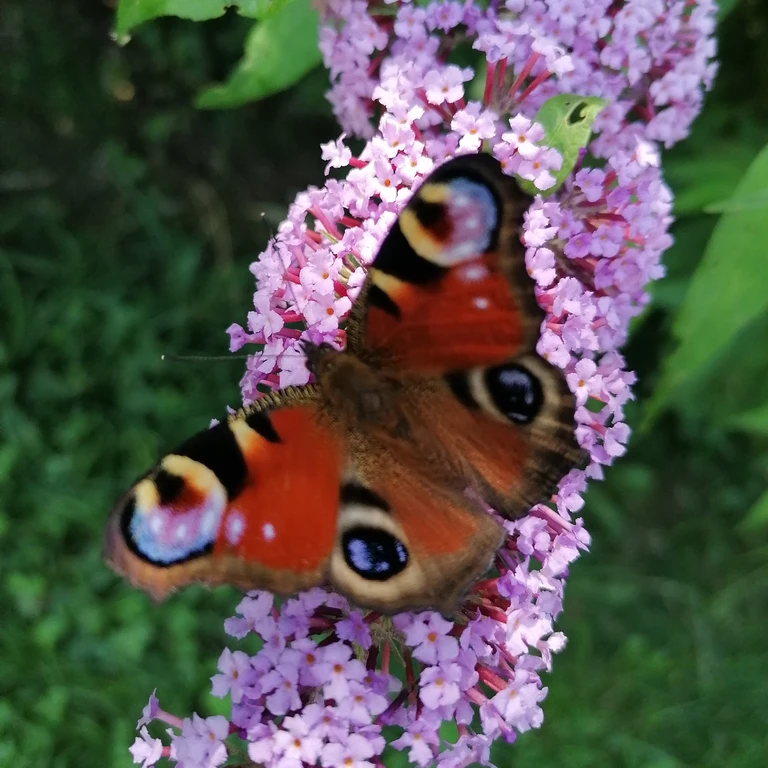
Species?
Aglais io
